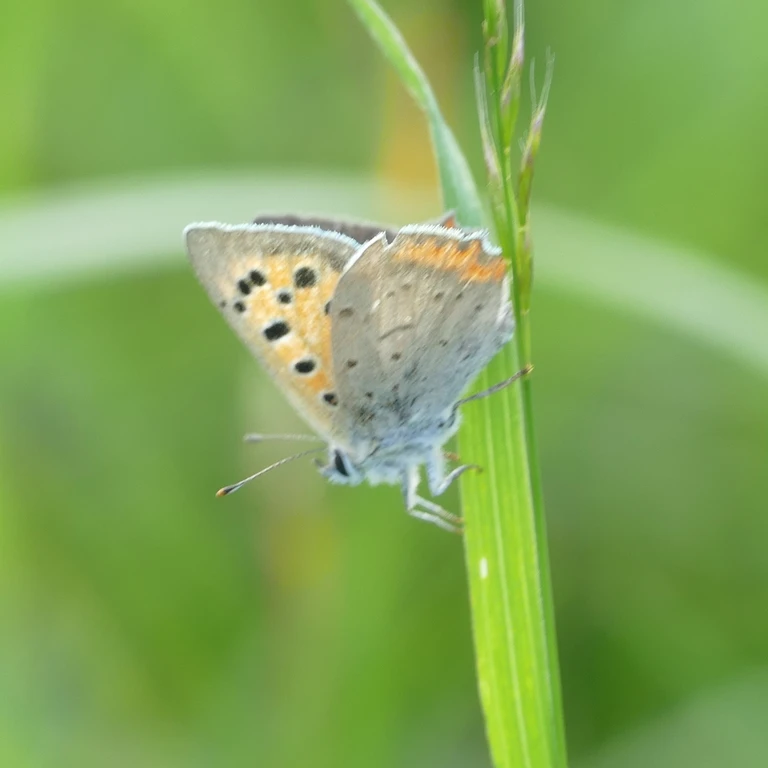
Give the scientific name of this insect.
Lycaena phlaeas
